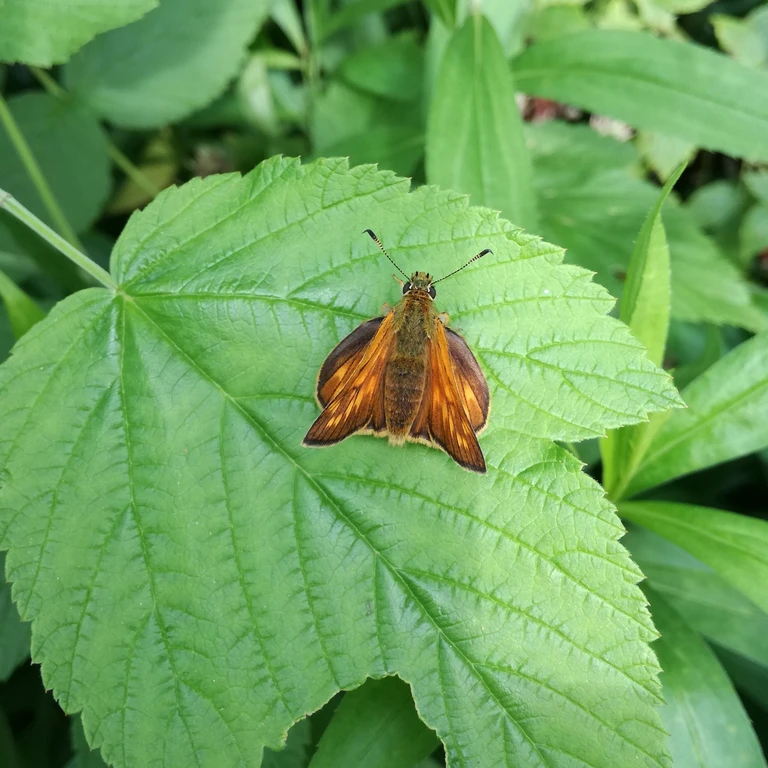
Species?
Ochlodes sylvanus (also Ochlodes venata)
